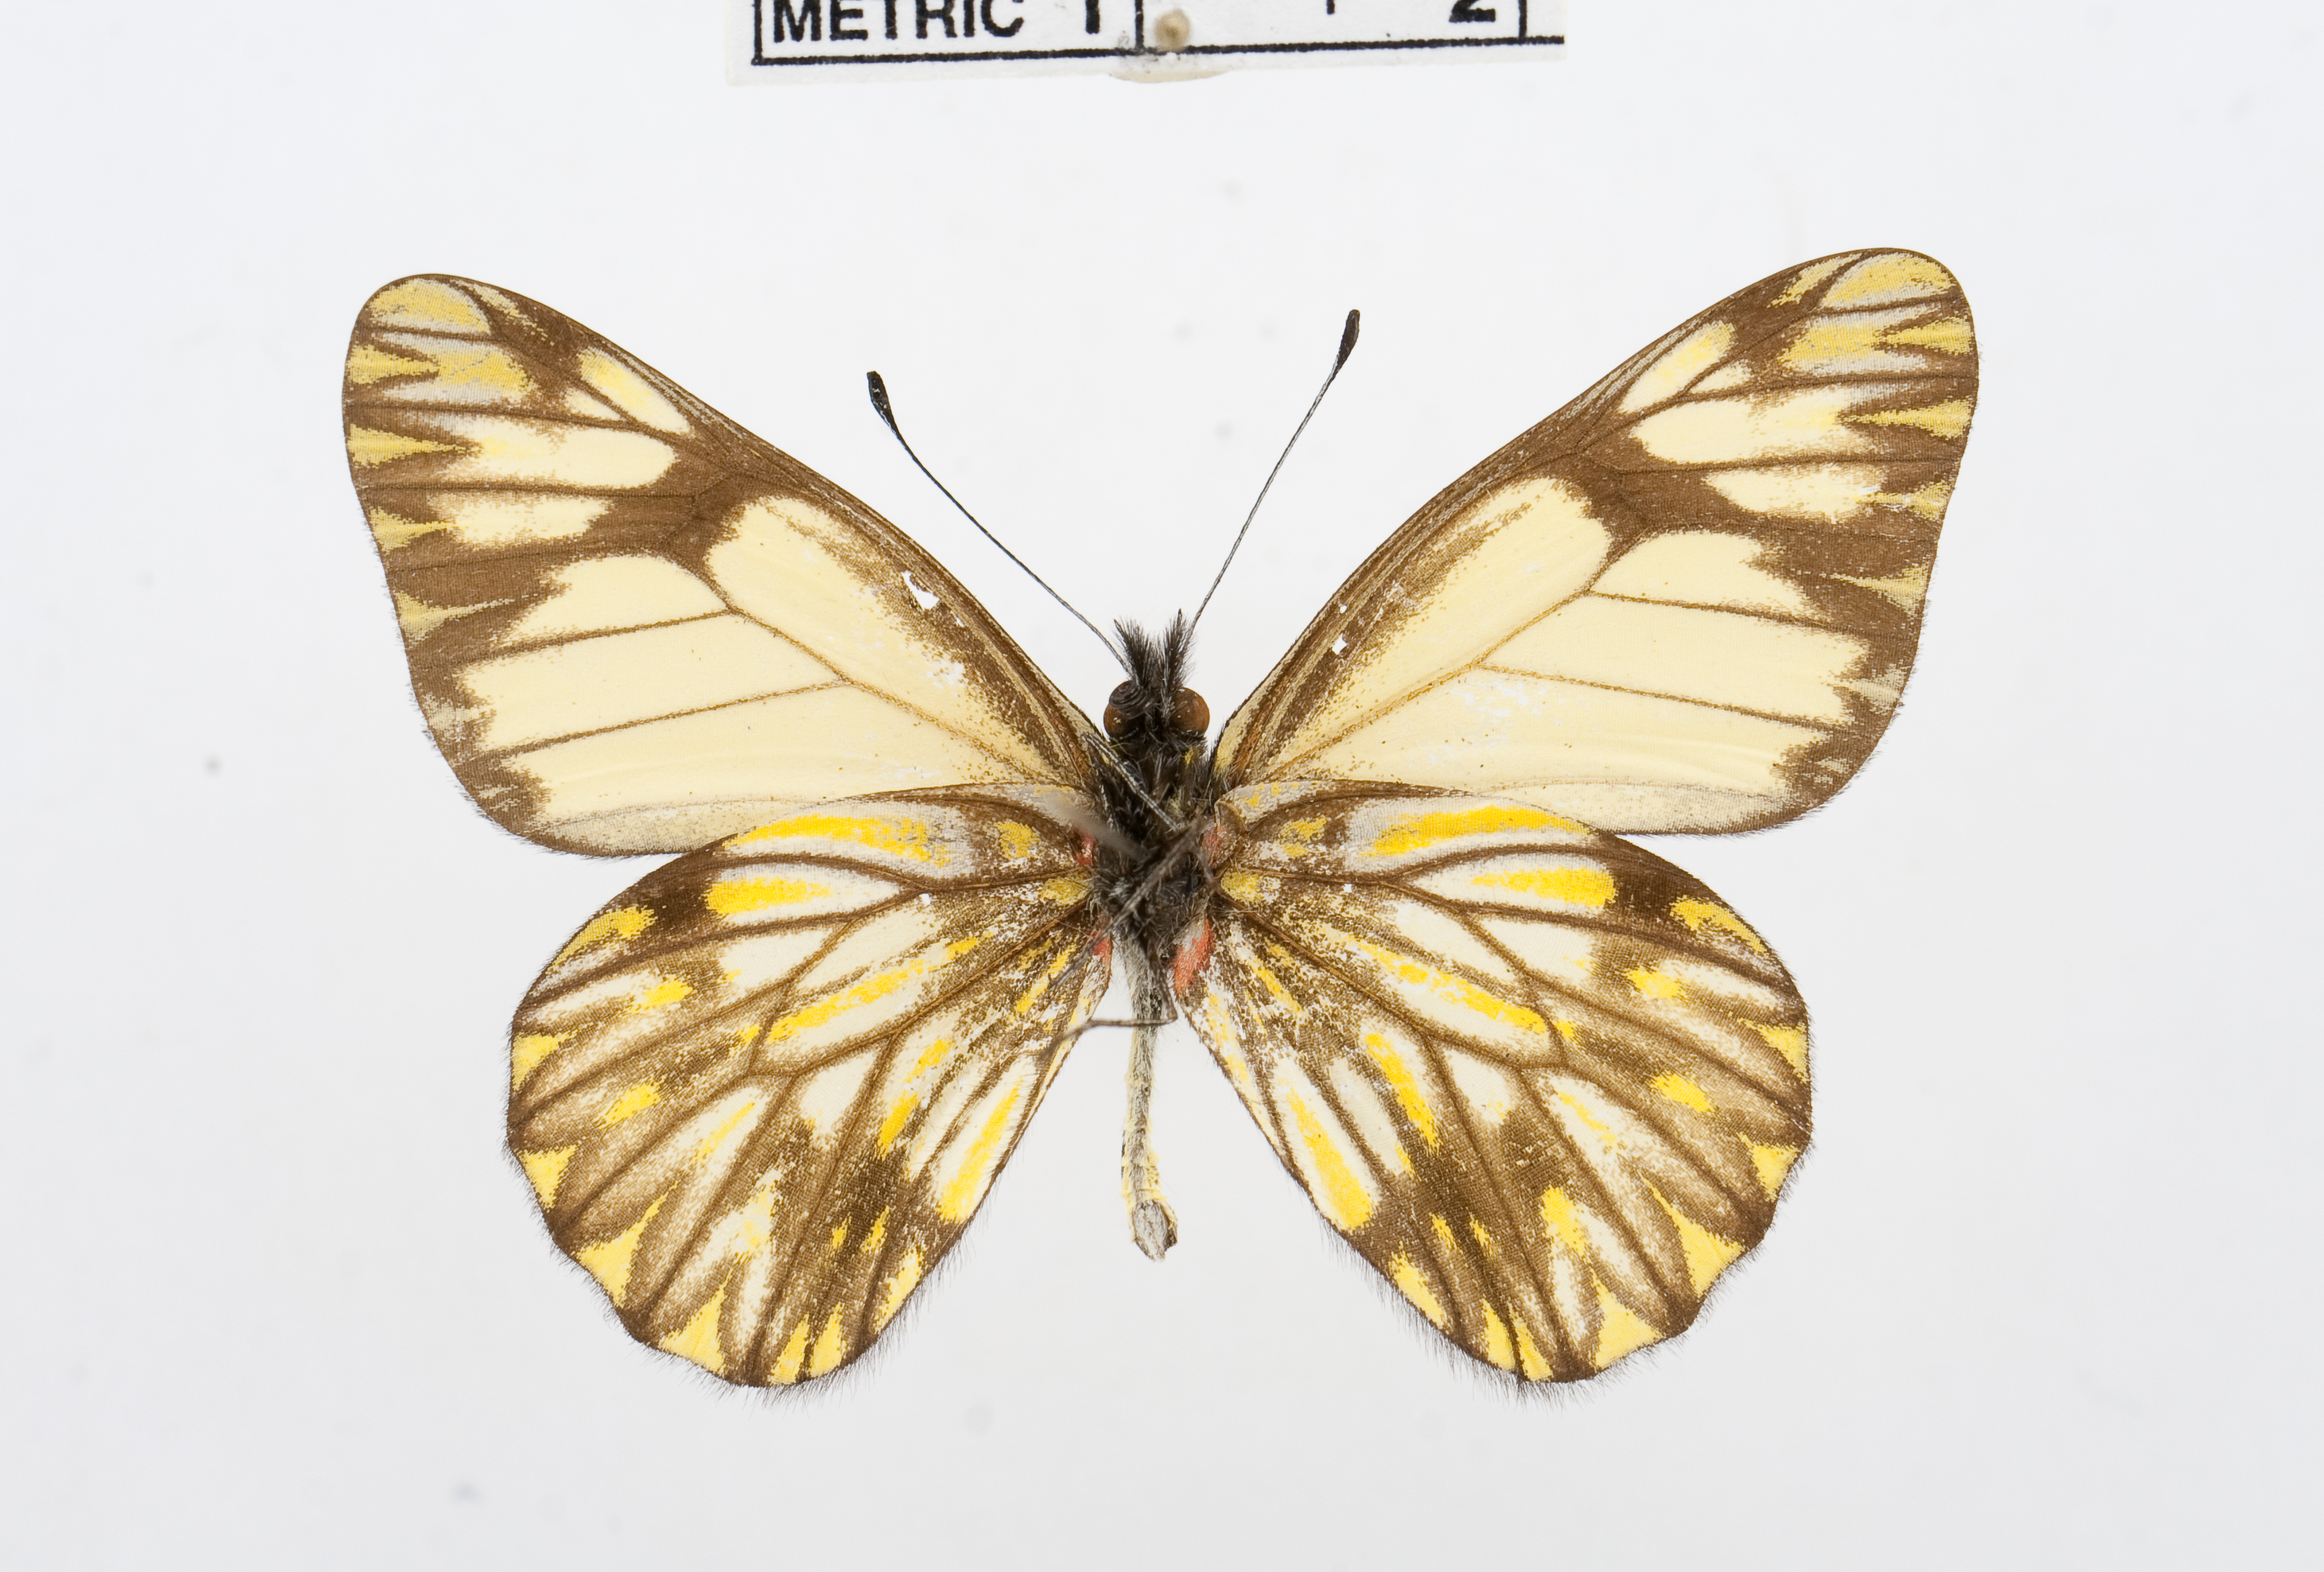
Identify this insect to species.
Catasticta pieris
